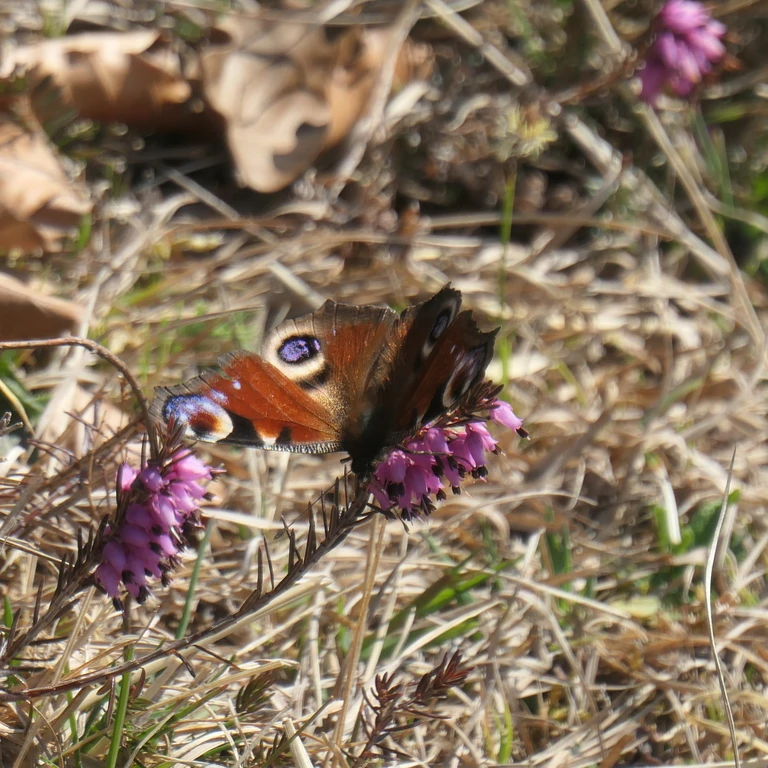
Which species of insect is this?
Aglais io
